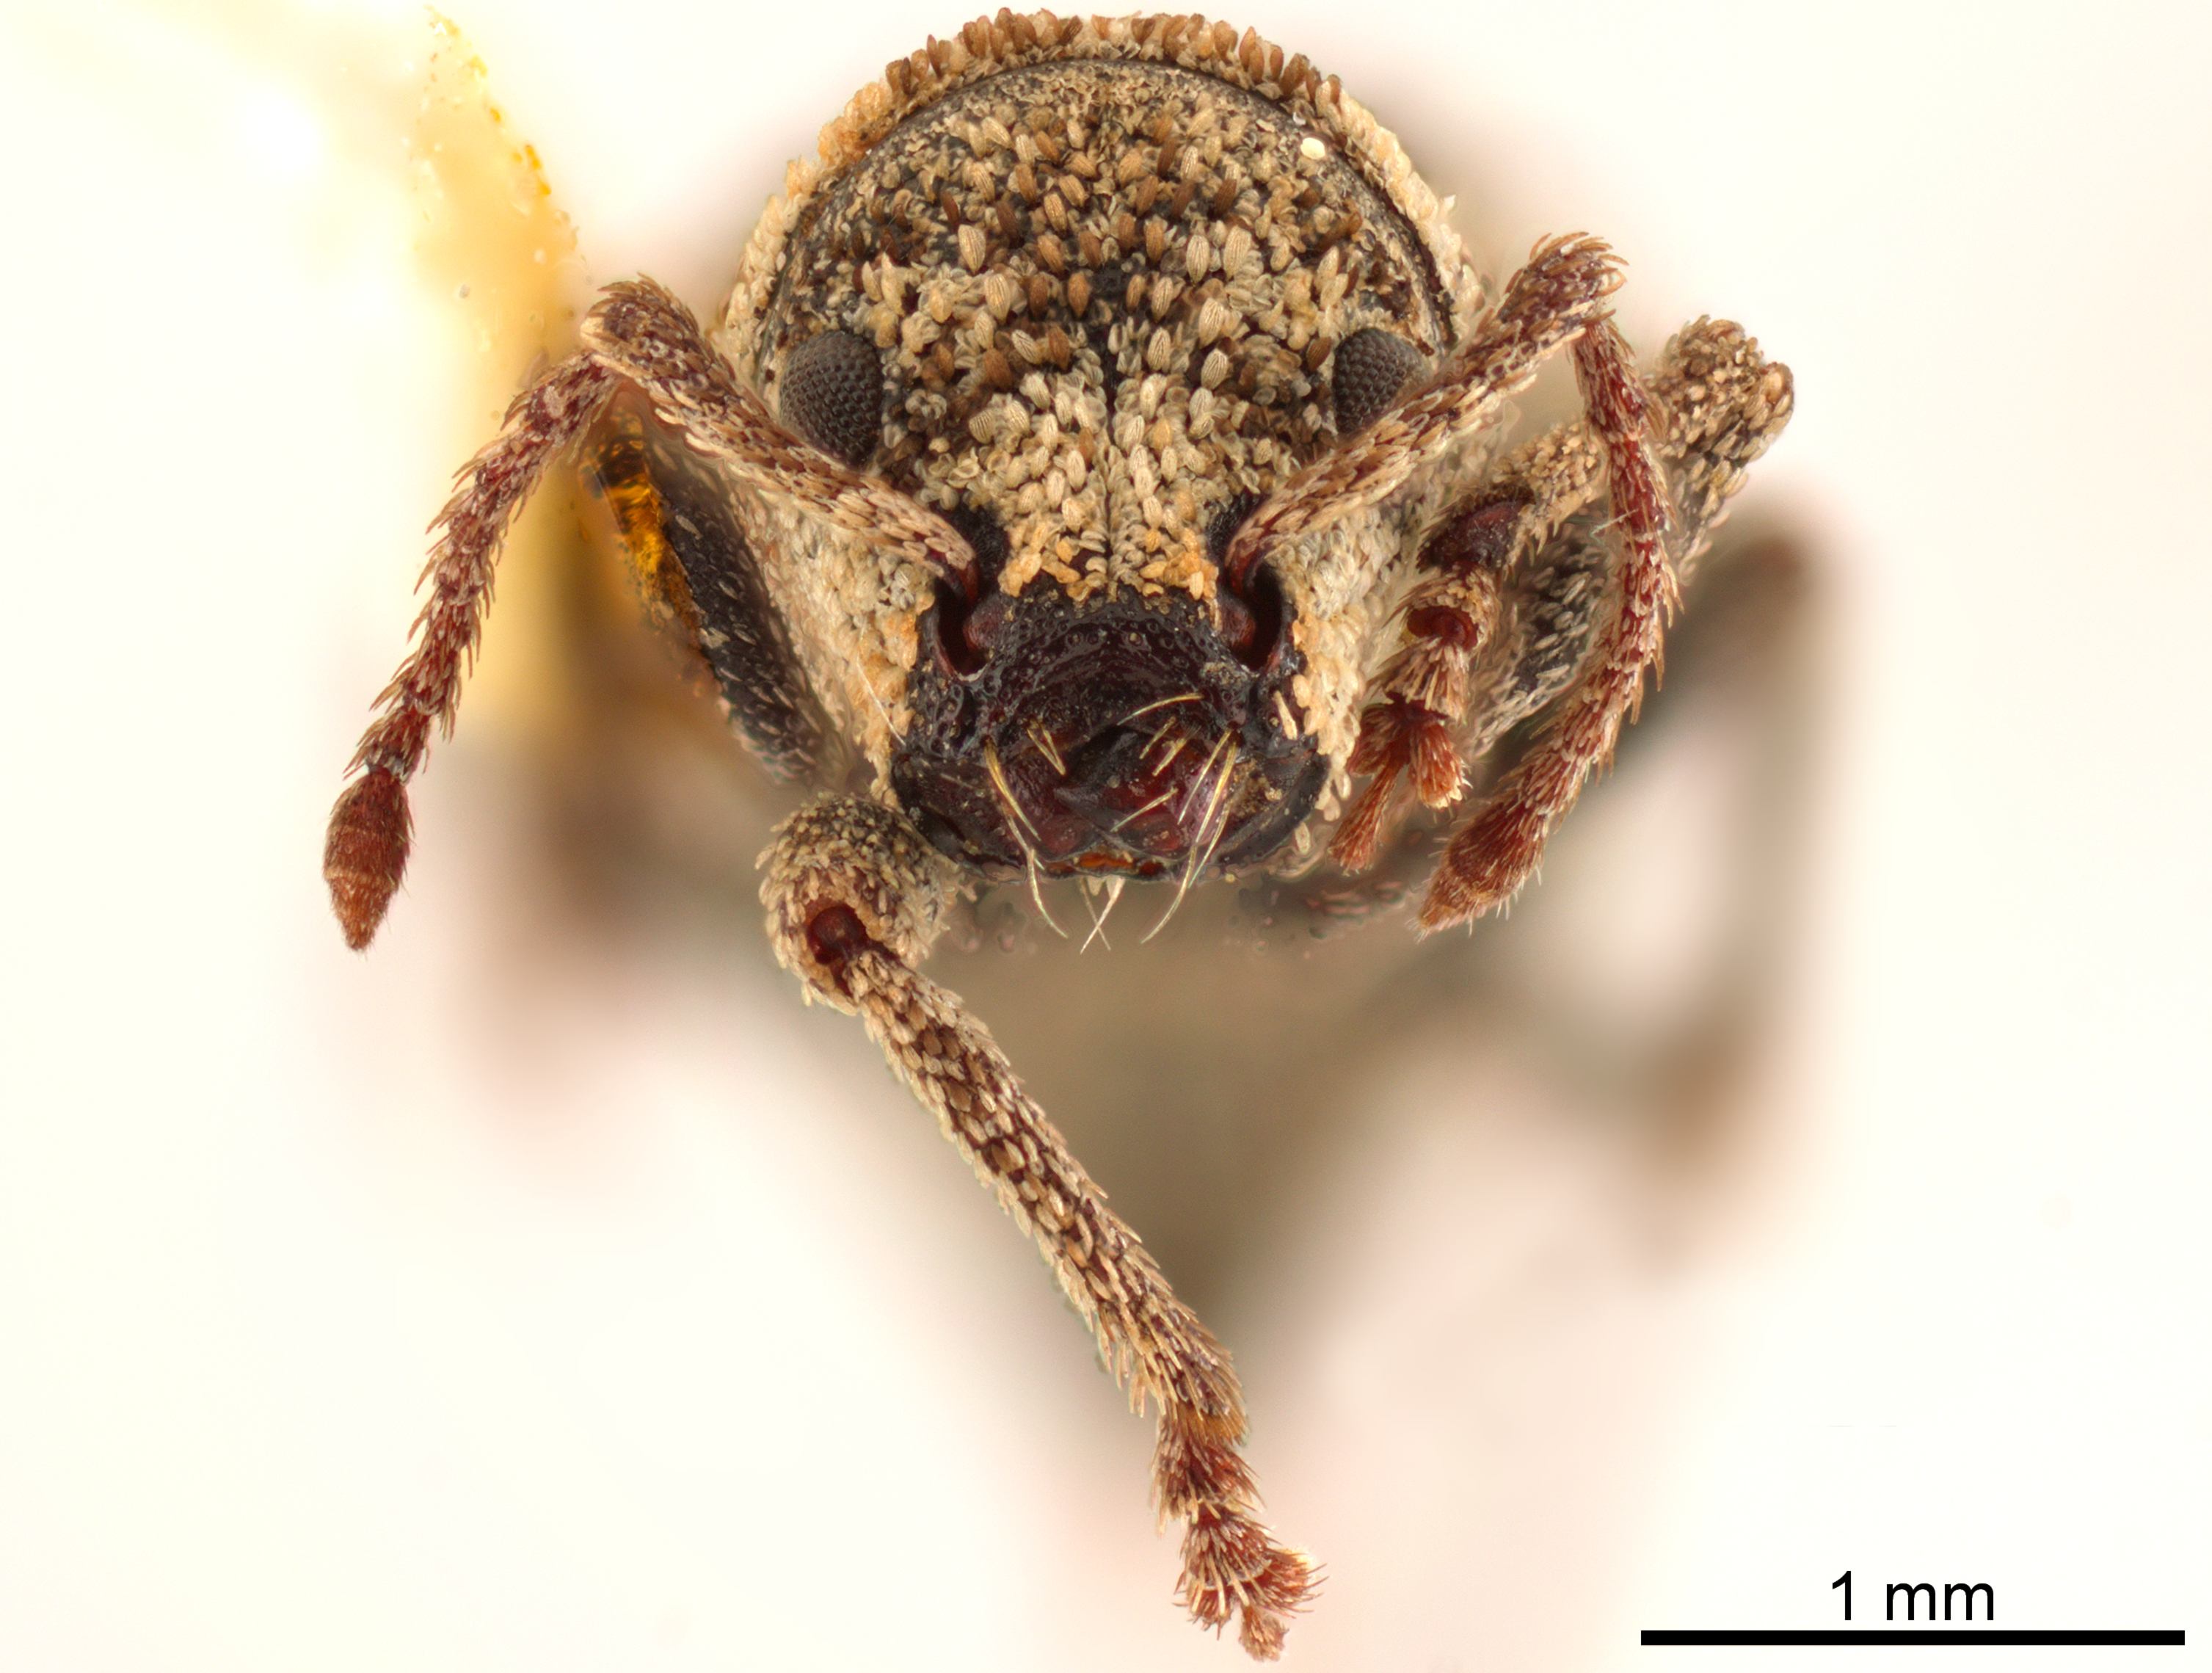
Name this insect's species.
Aragnomus griseus
